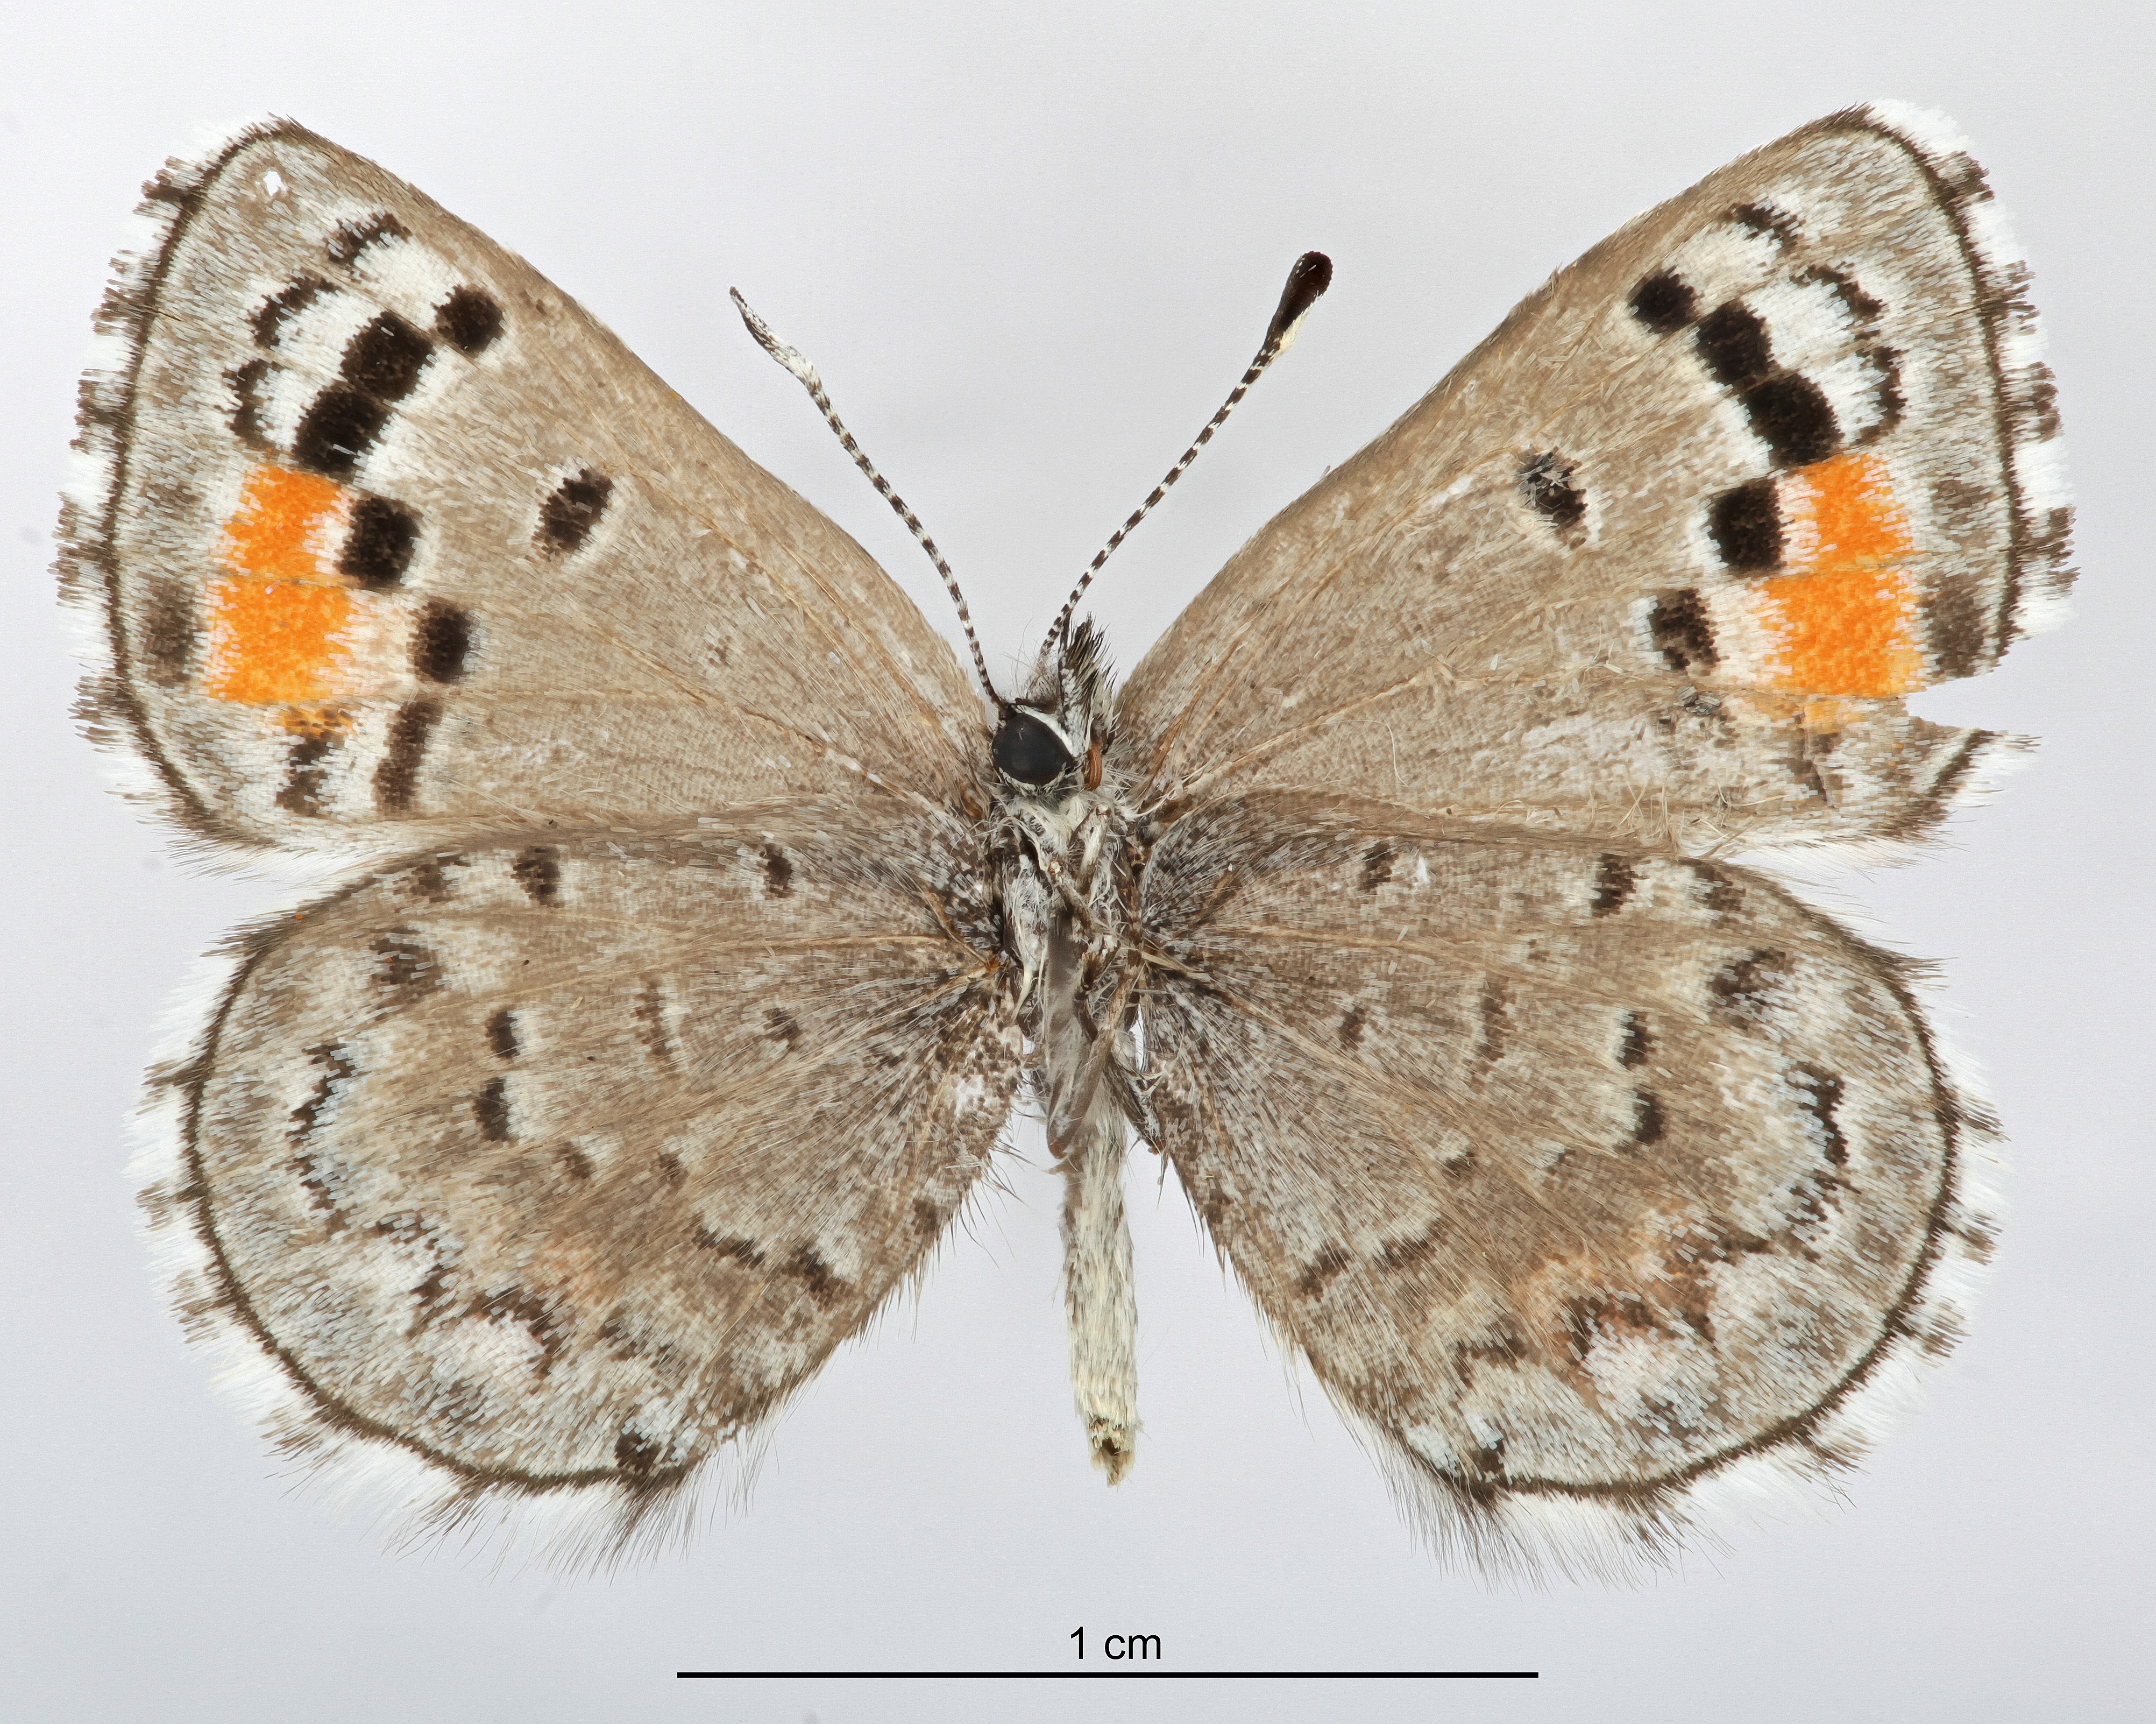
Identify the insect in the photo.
Philotes sonorensis
